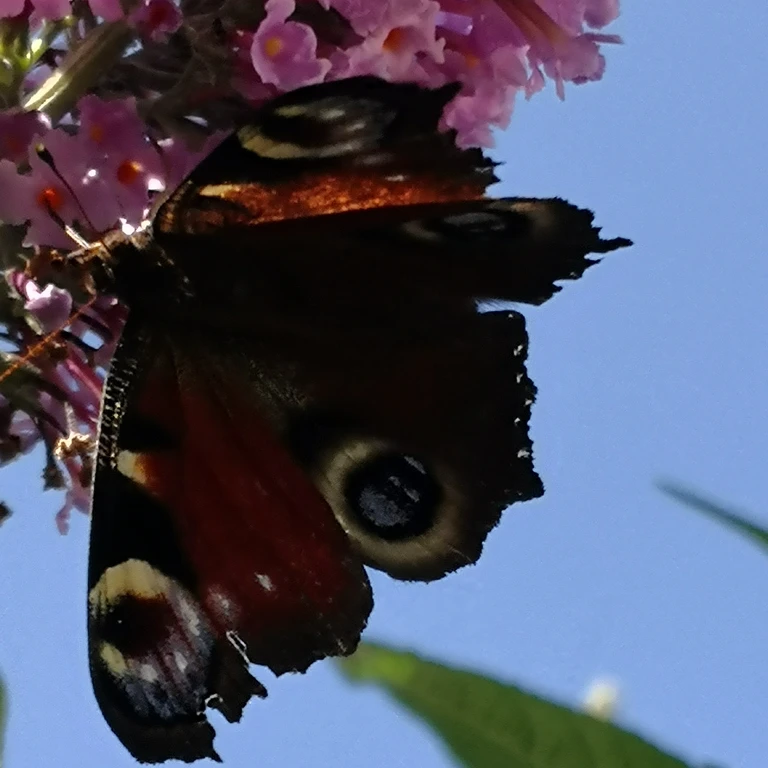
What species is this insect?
Aglais io
